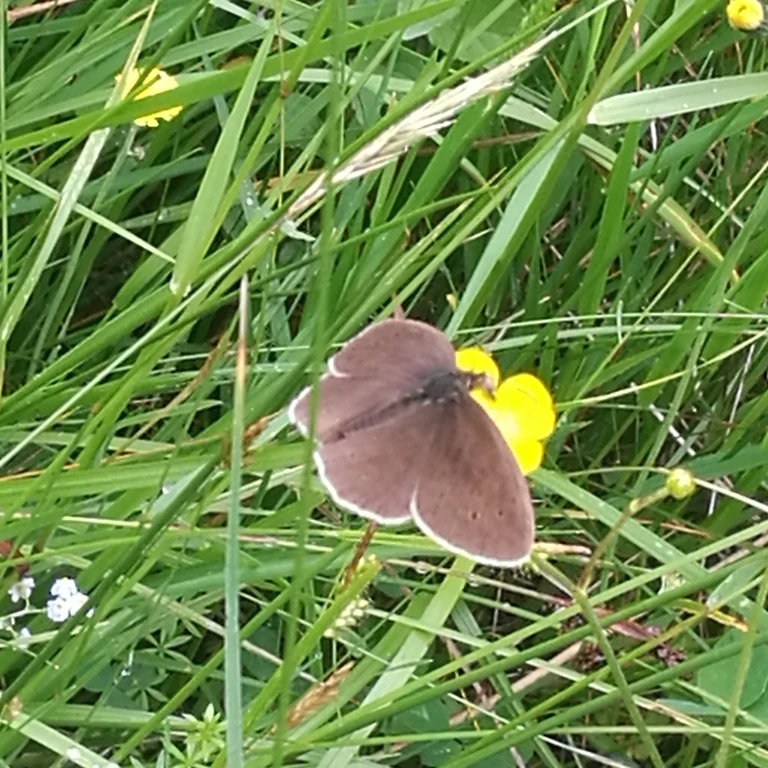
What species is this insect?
Aphantopus hyperantus
